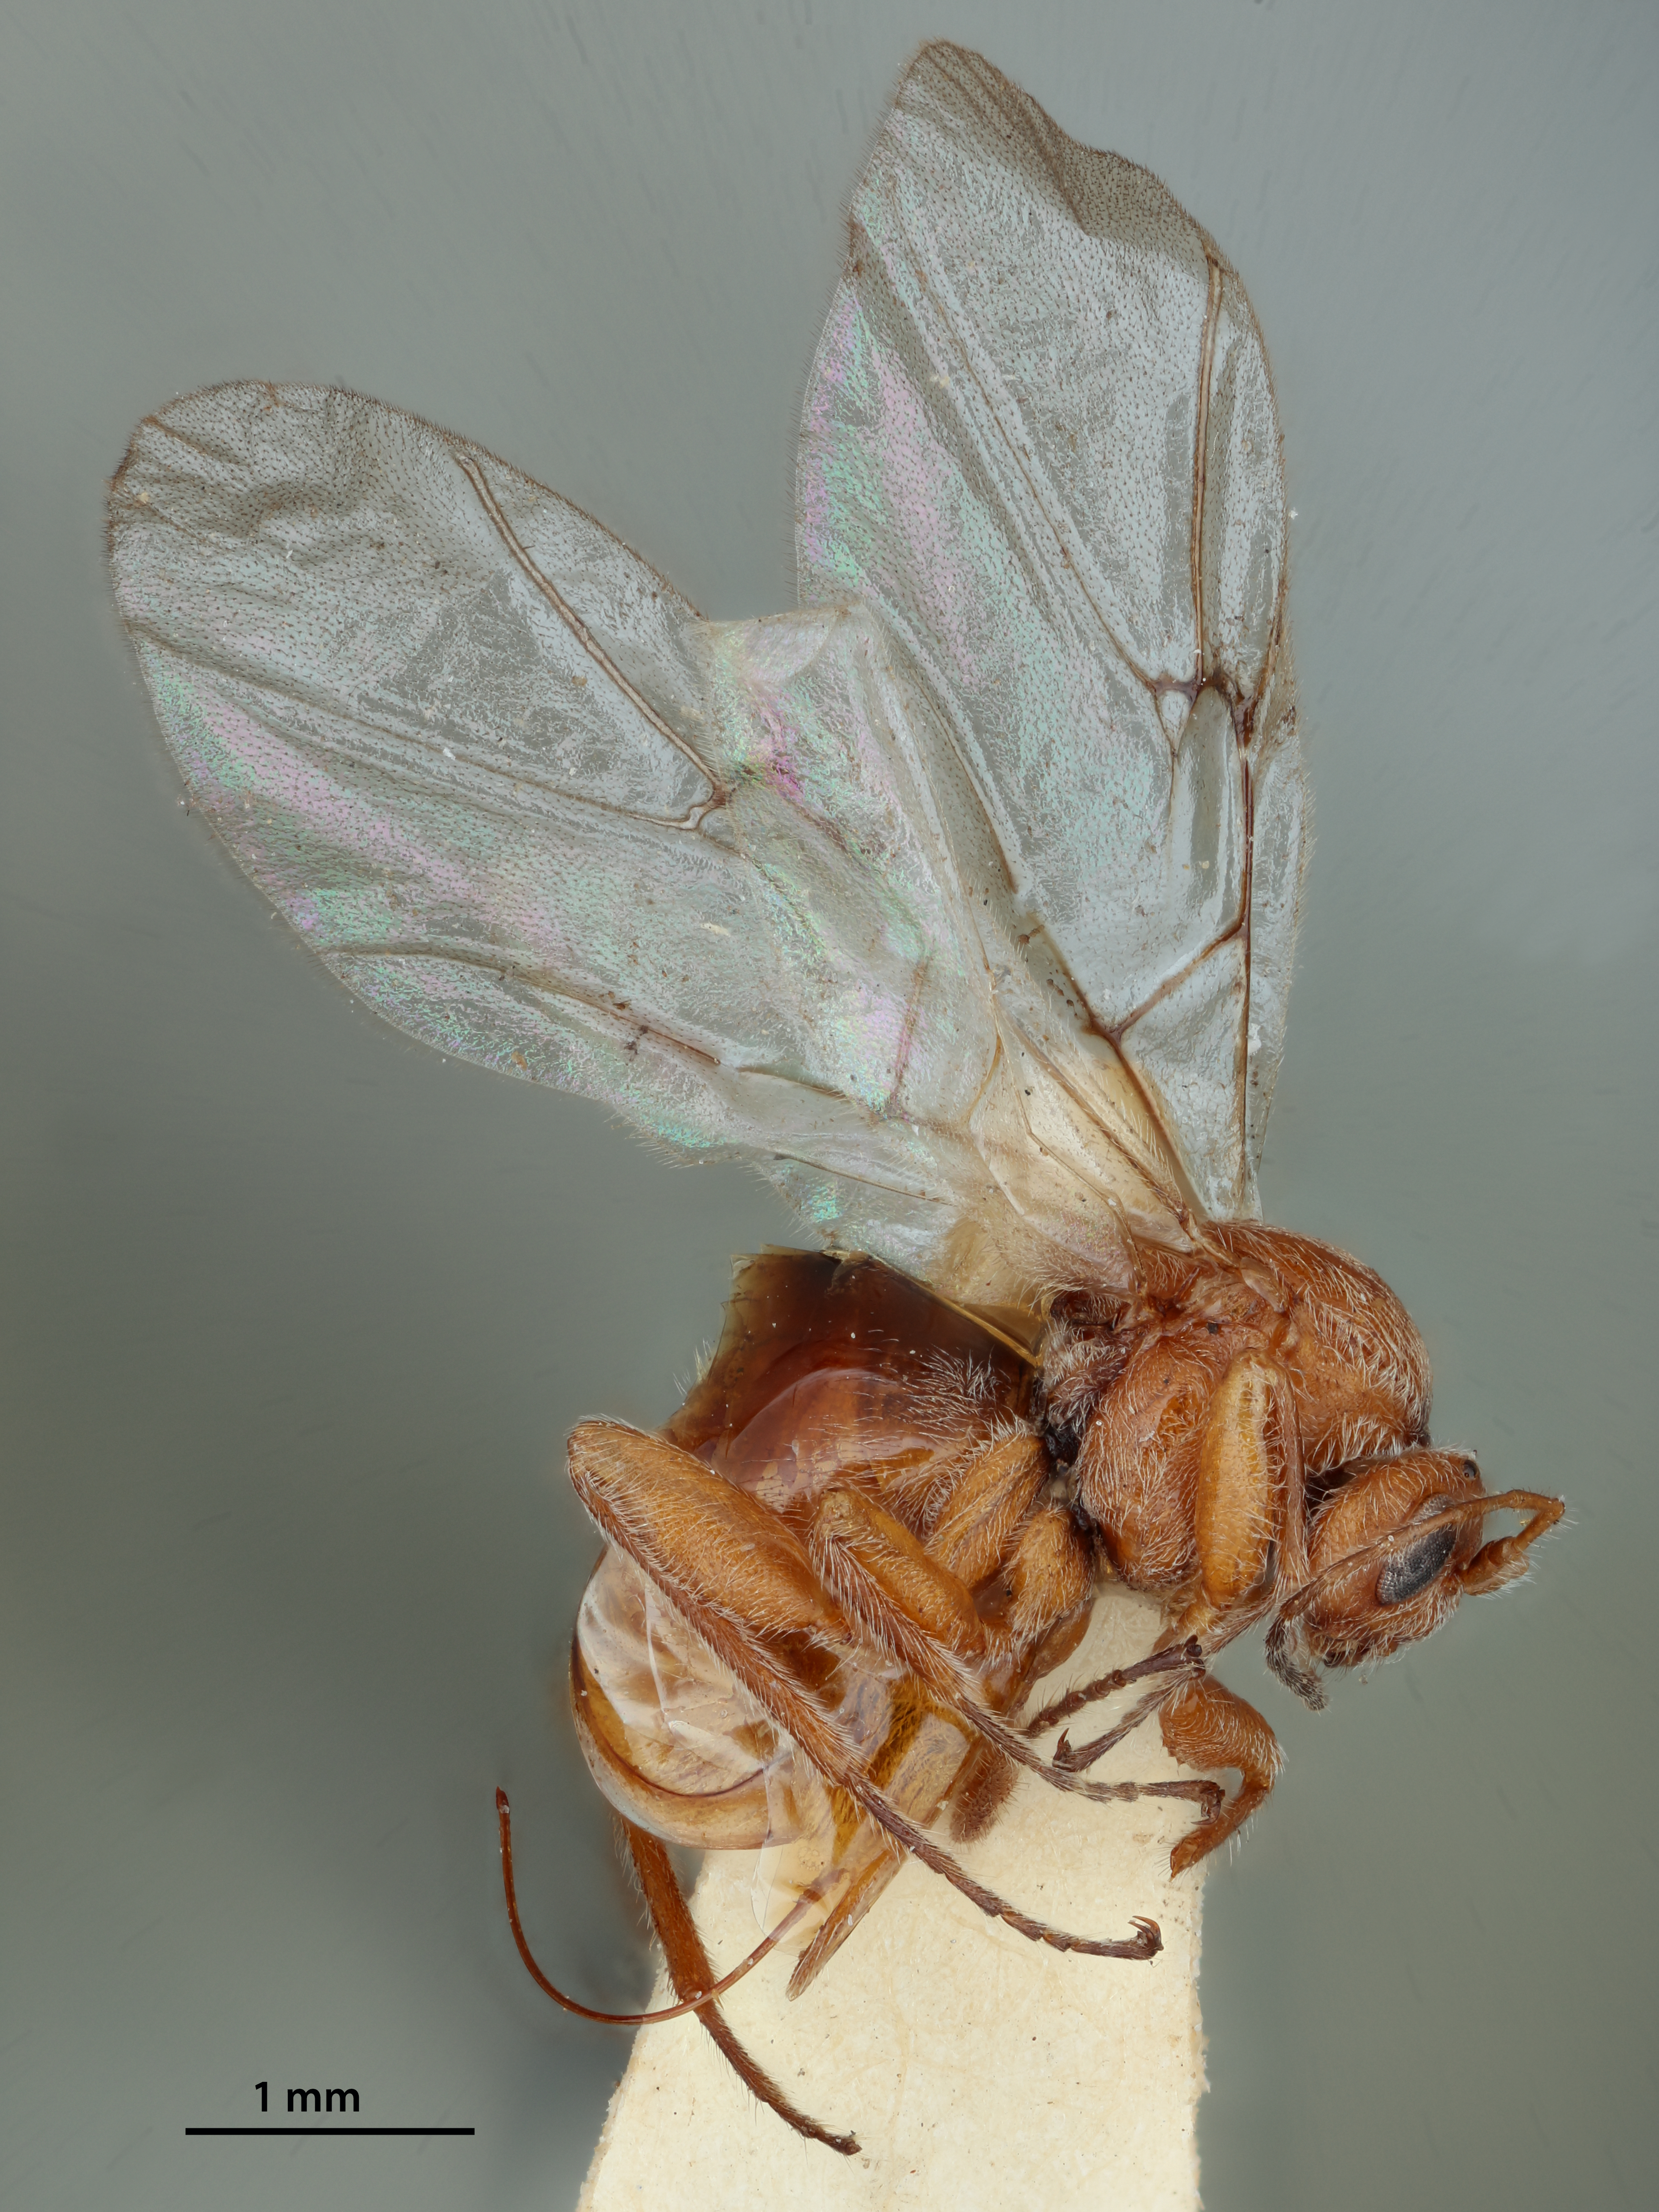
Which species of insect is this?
Disholcaspis mamillana
